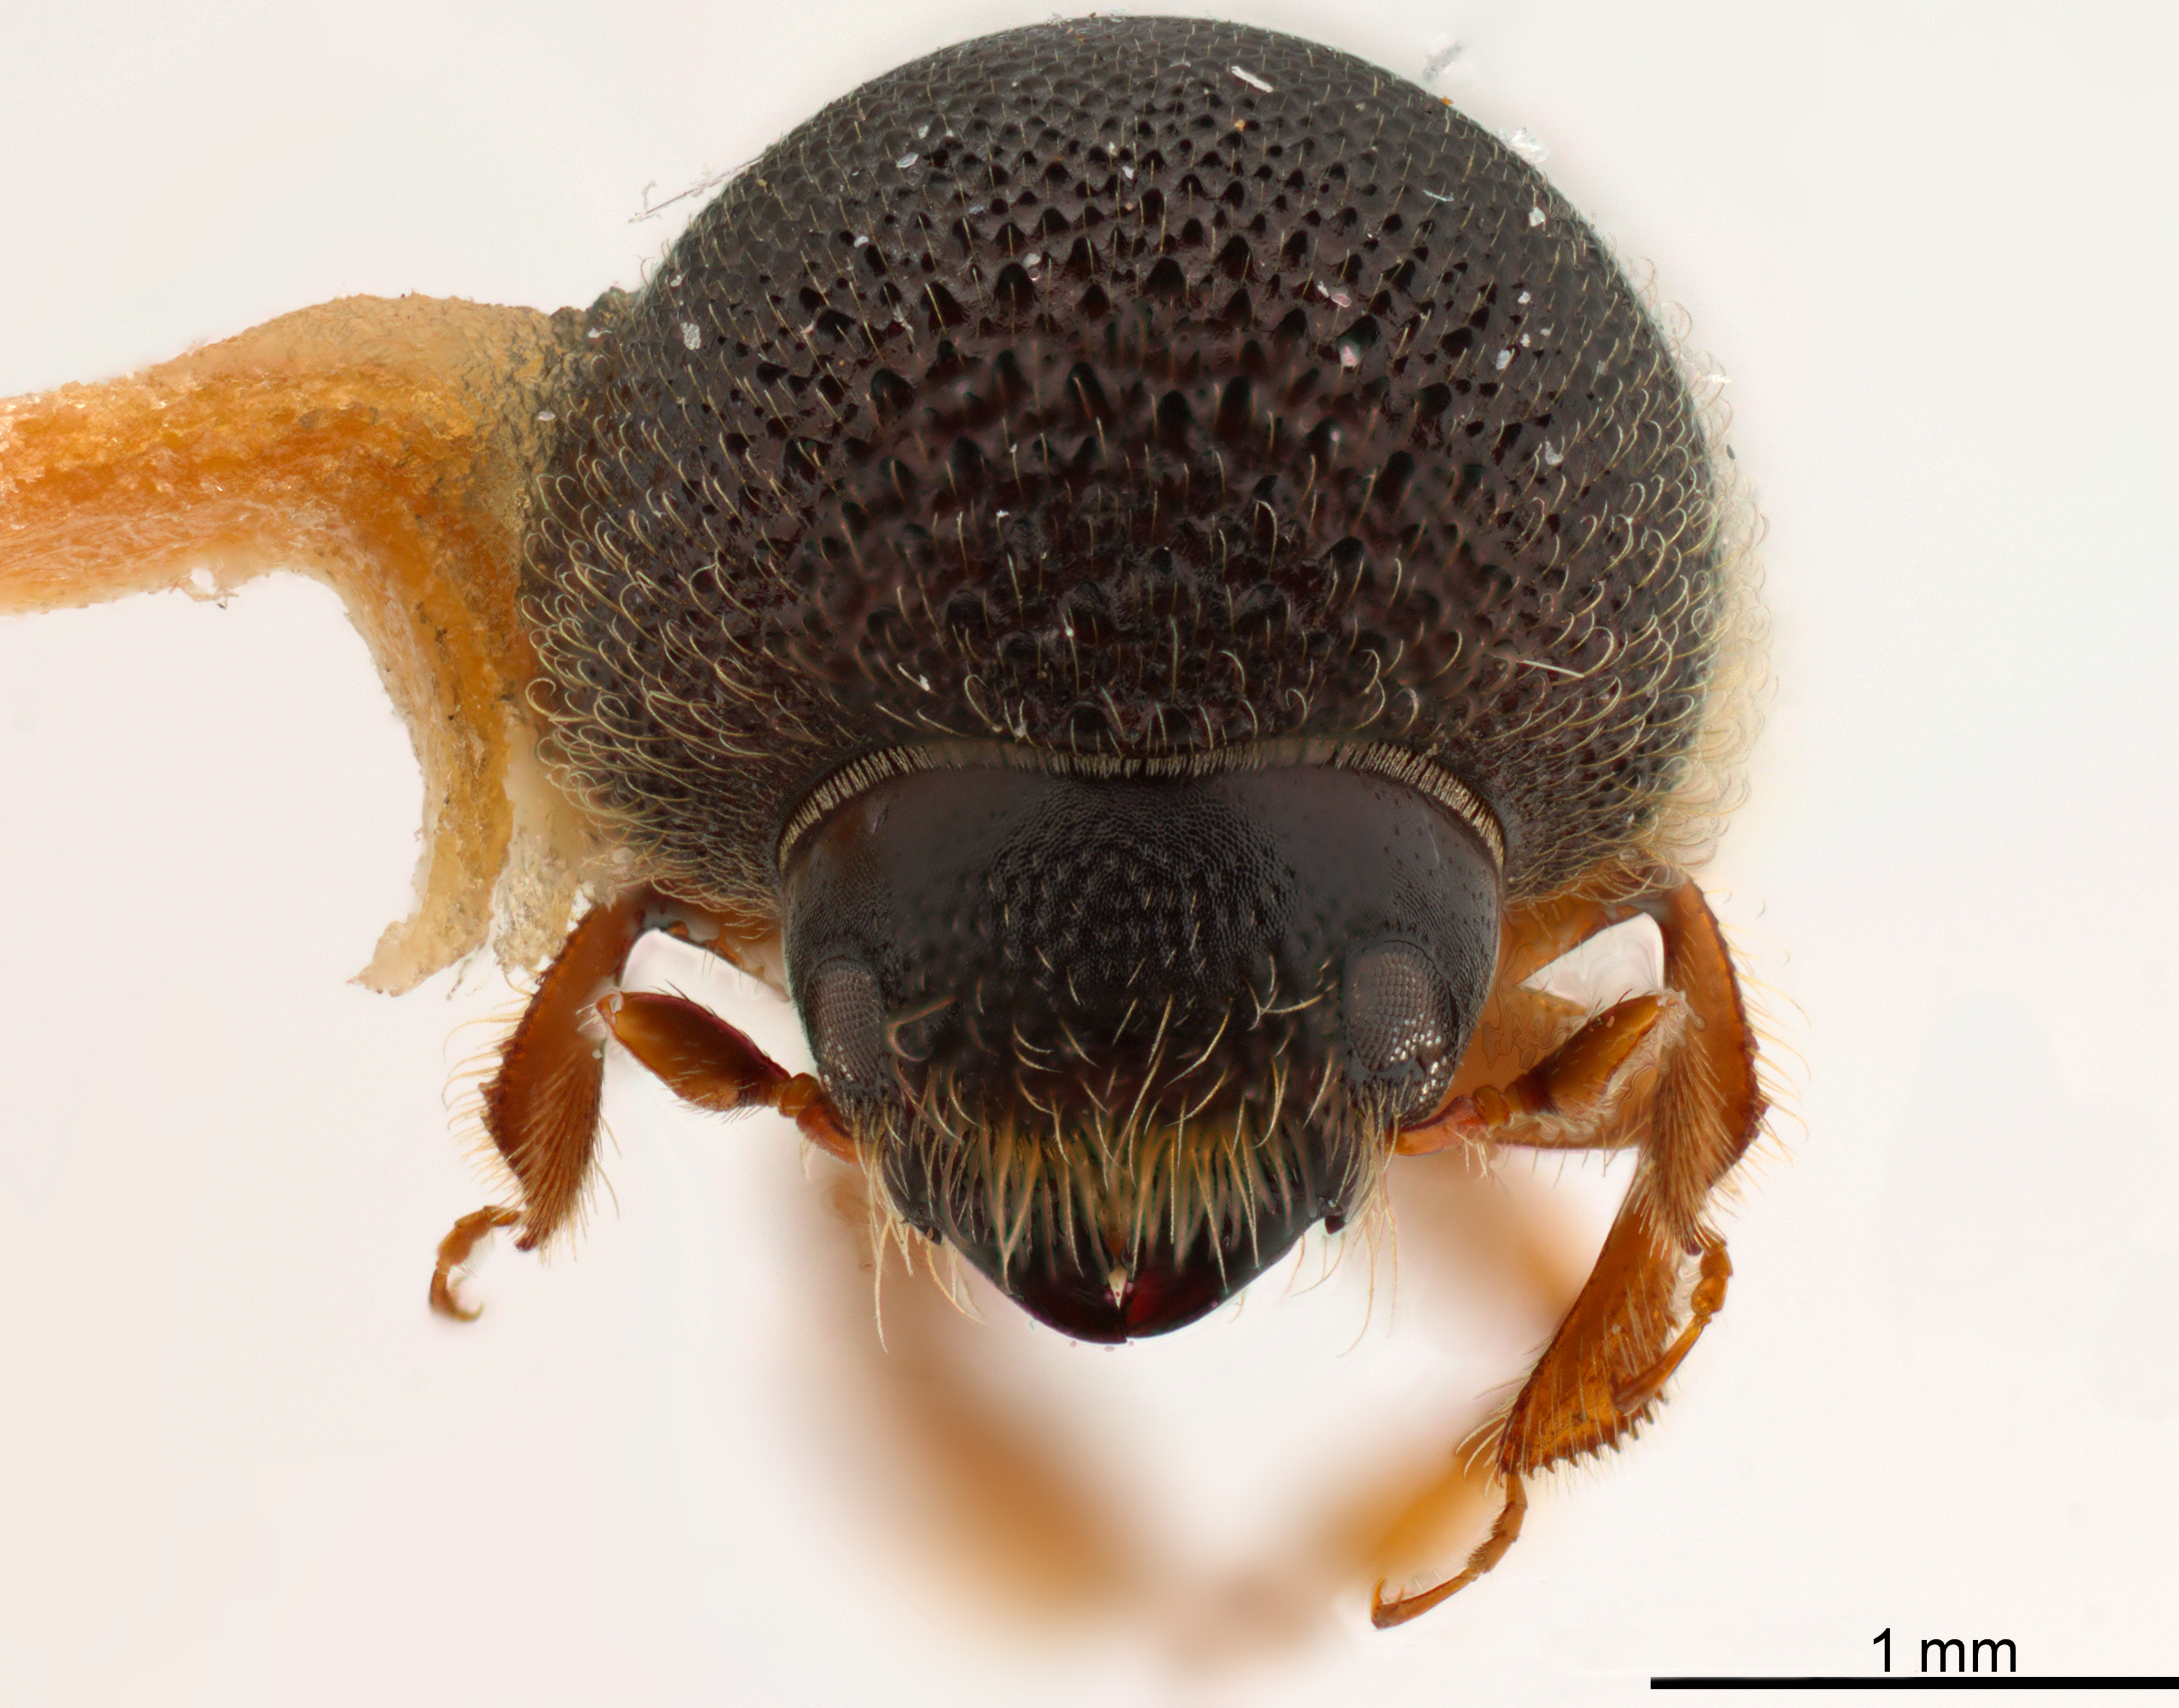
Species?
Cnestus laticeps
